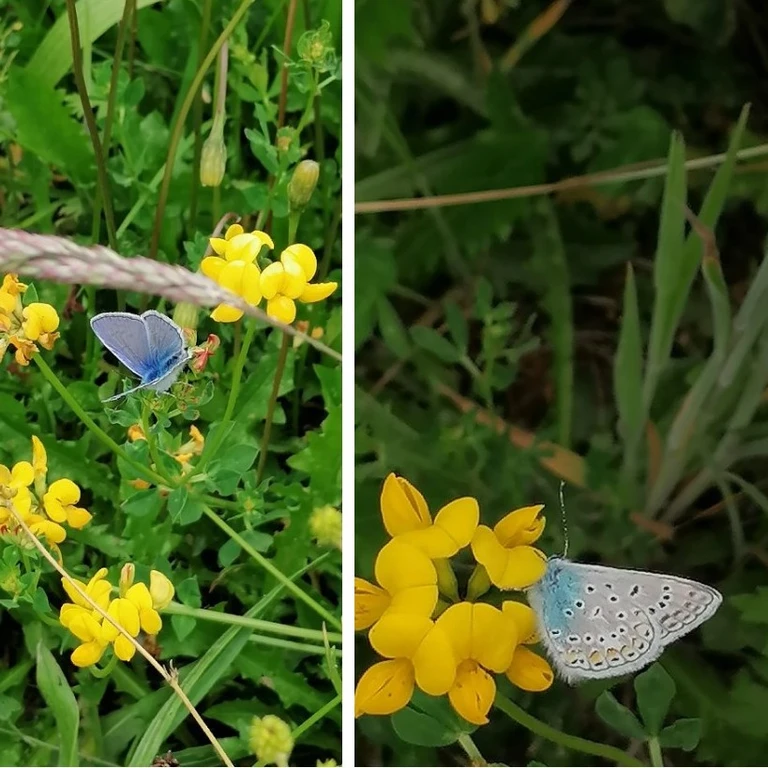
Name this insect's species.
Polyommatus icarus
